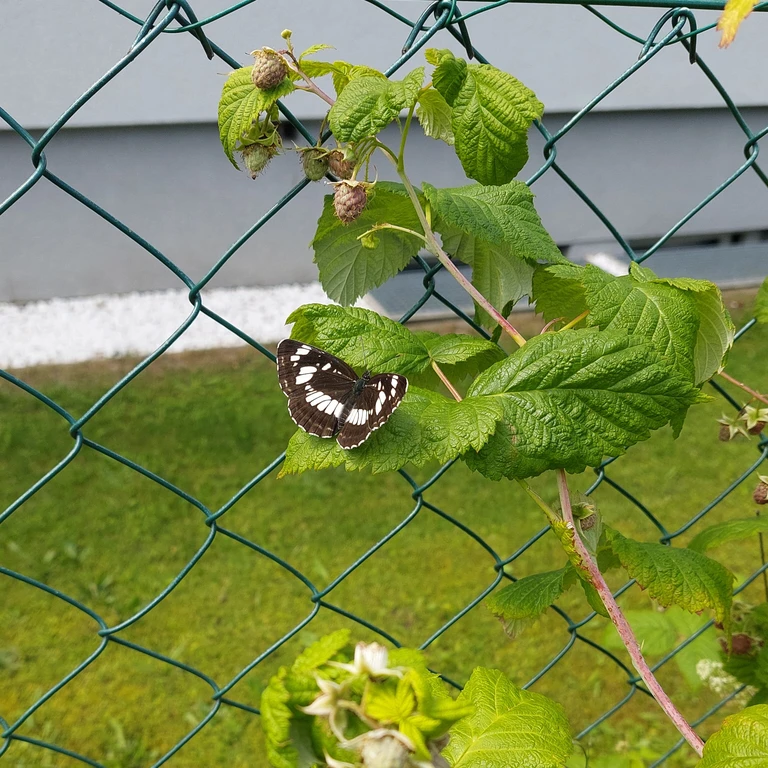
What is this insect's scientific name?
Neptis rivularis
